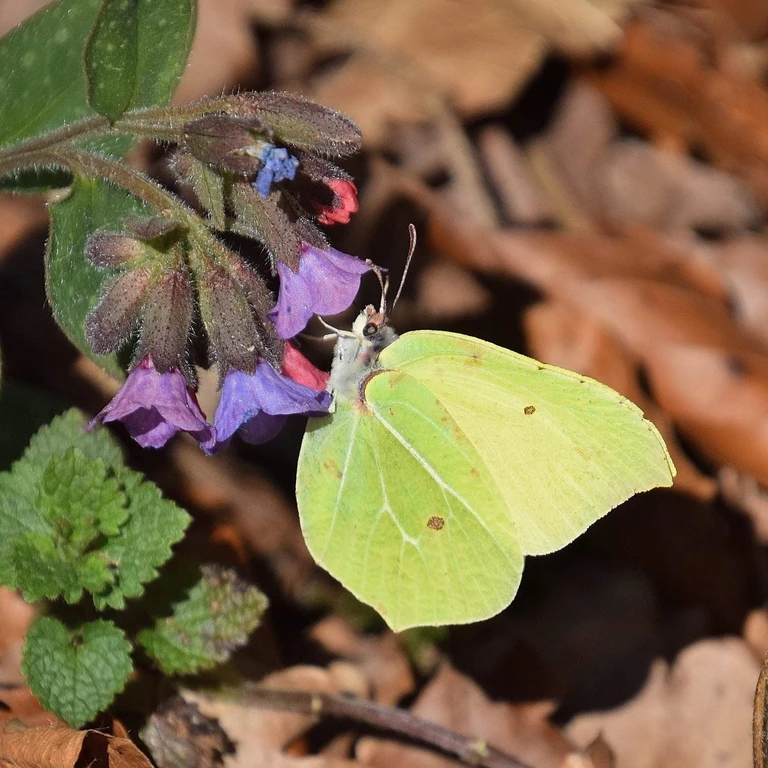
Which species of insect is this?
Gonepteryx rhamni
